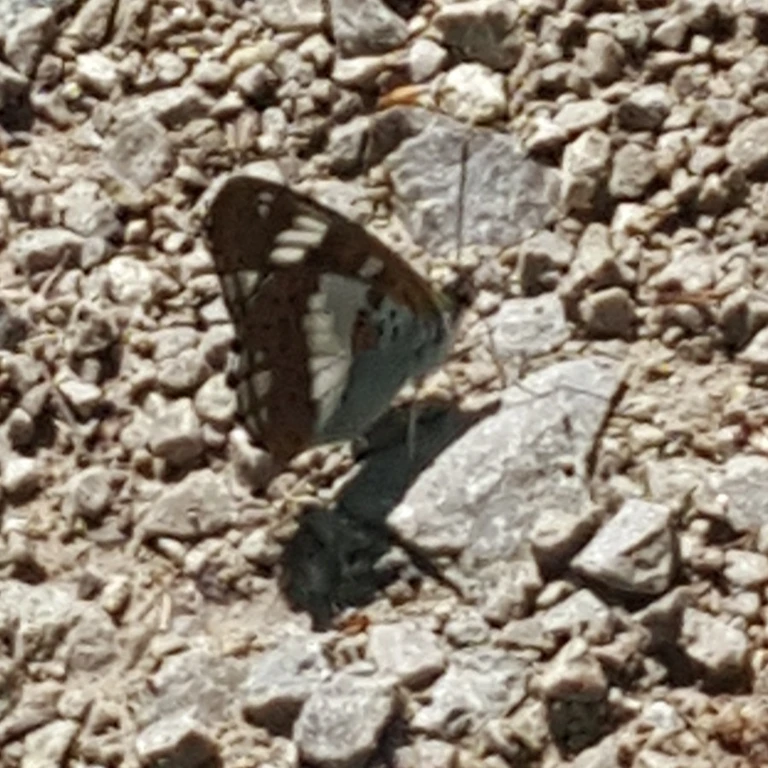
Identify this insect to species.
Limenitis camilla (also Ladoga camilla)
